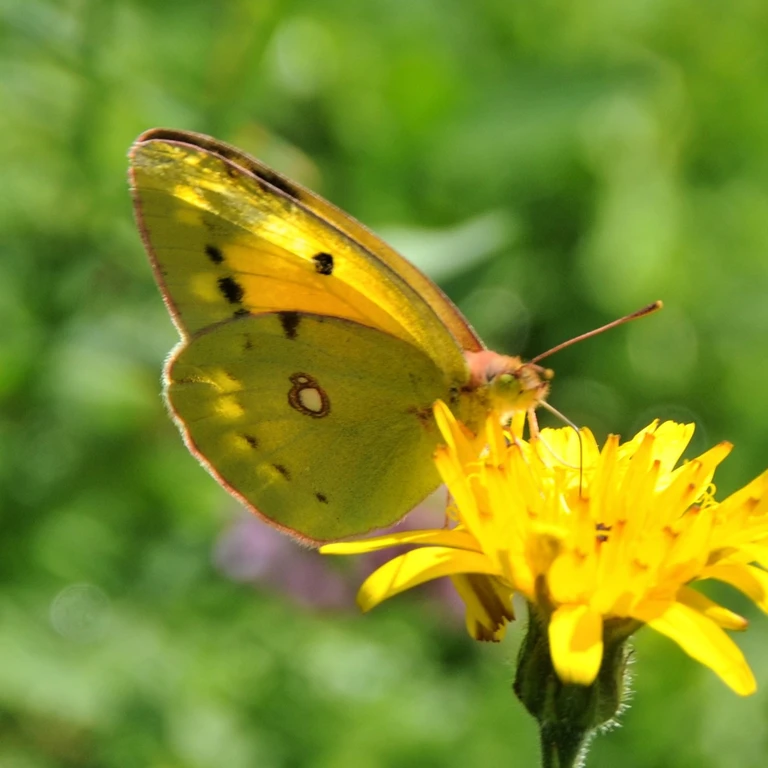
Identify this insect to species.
Colias croceus
